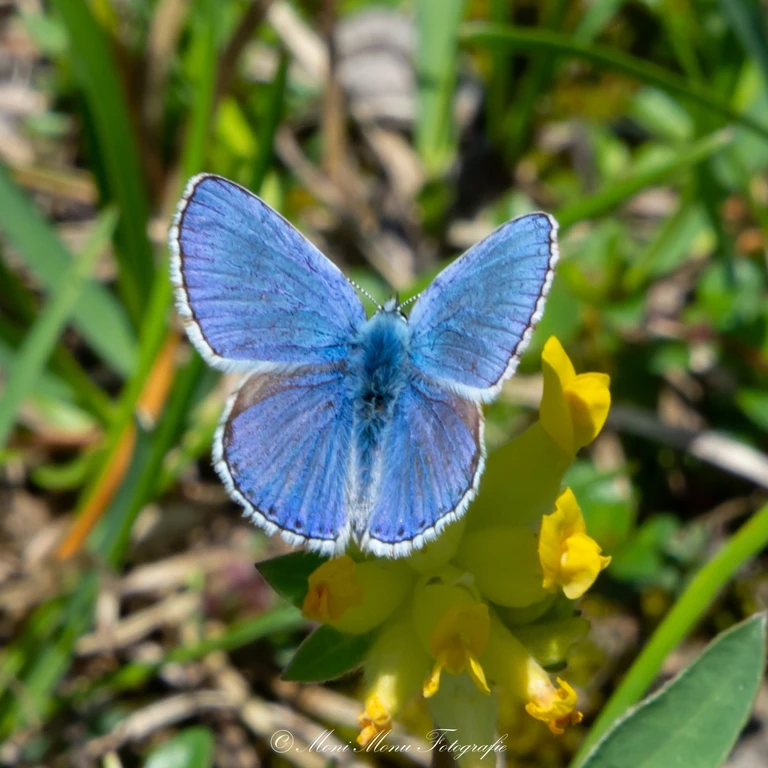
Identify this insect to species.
Lysandra bellargus
